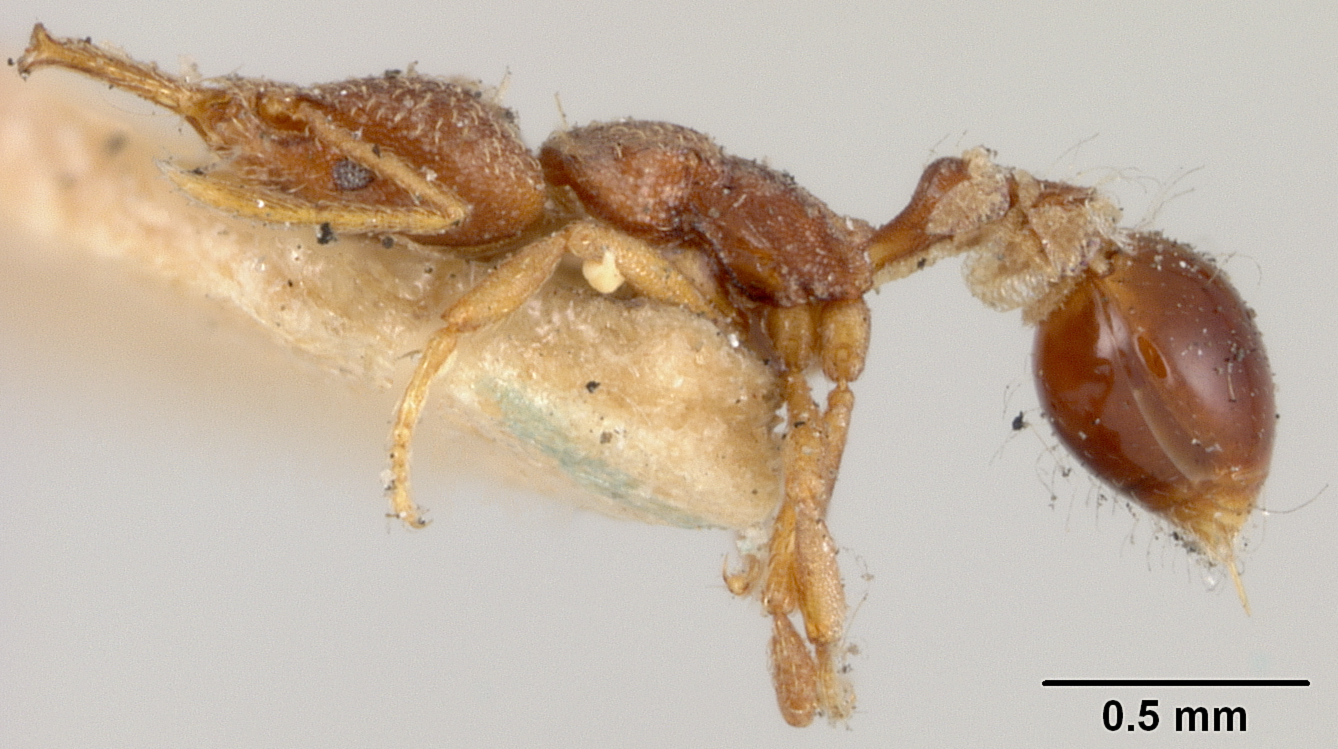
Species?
Strumigenys tridens
